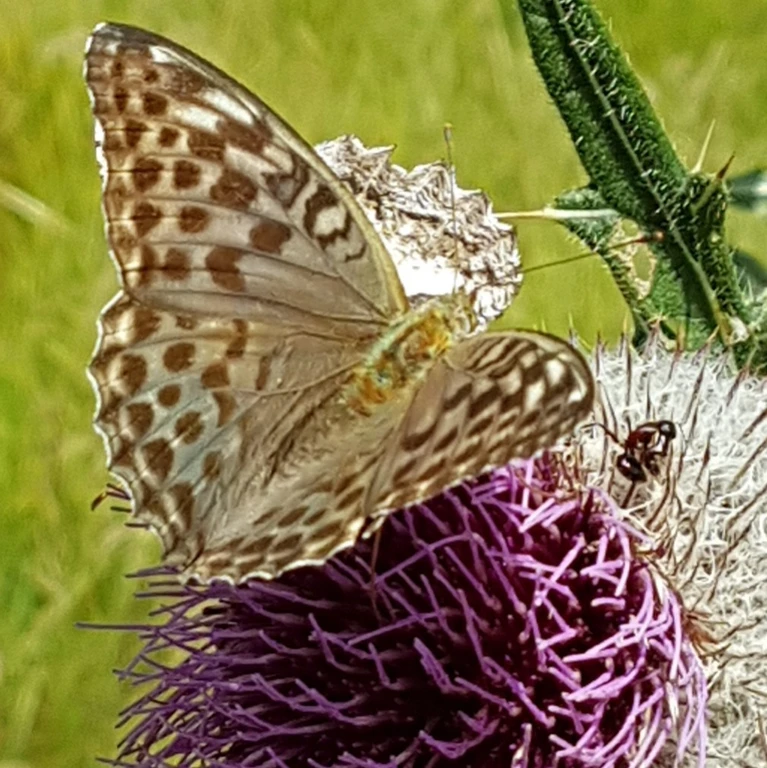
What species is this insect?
Argynnis paphia
